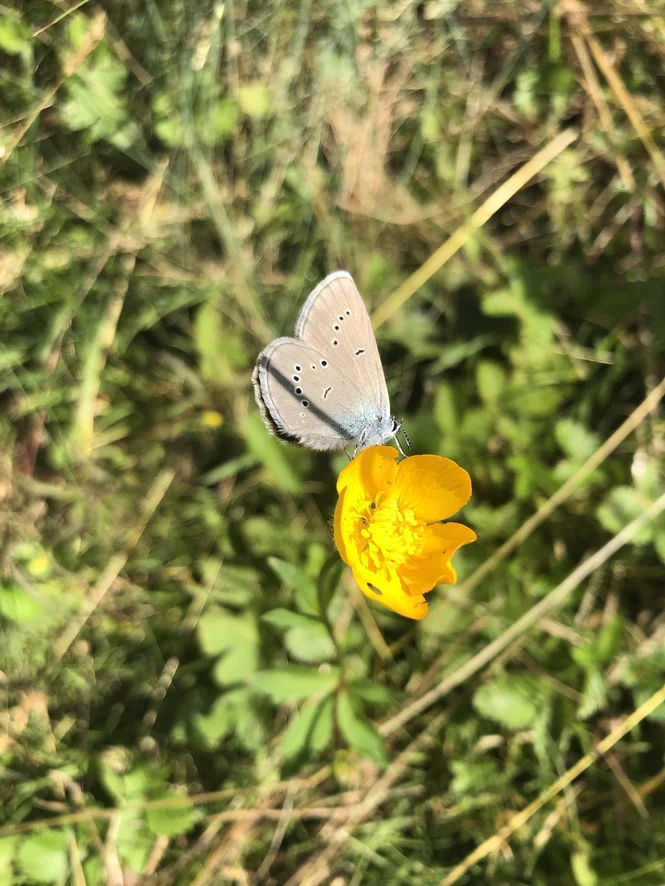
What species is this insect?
Cyaniris semiargus
